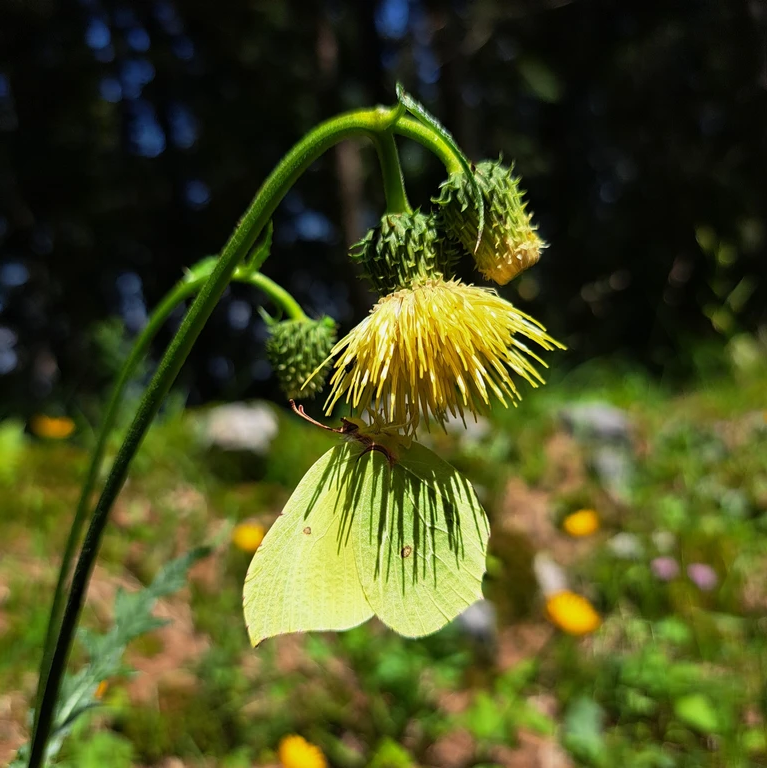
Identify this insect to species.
Gonepteryx rhamni
